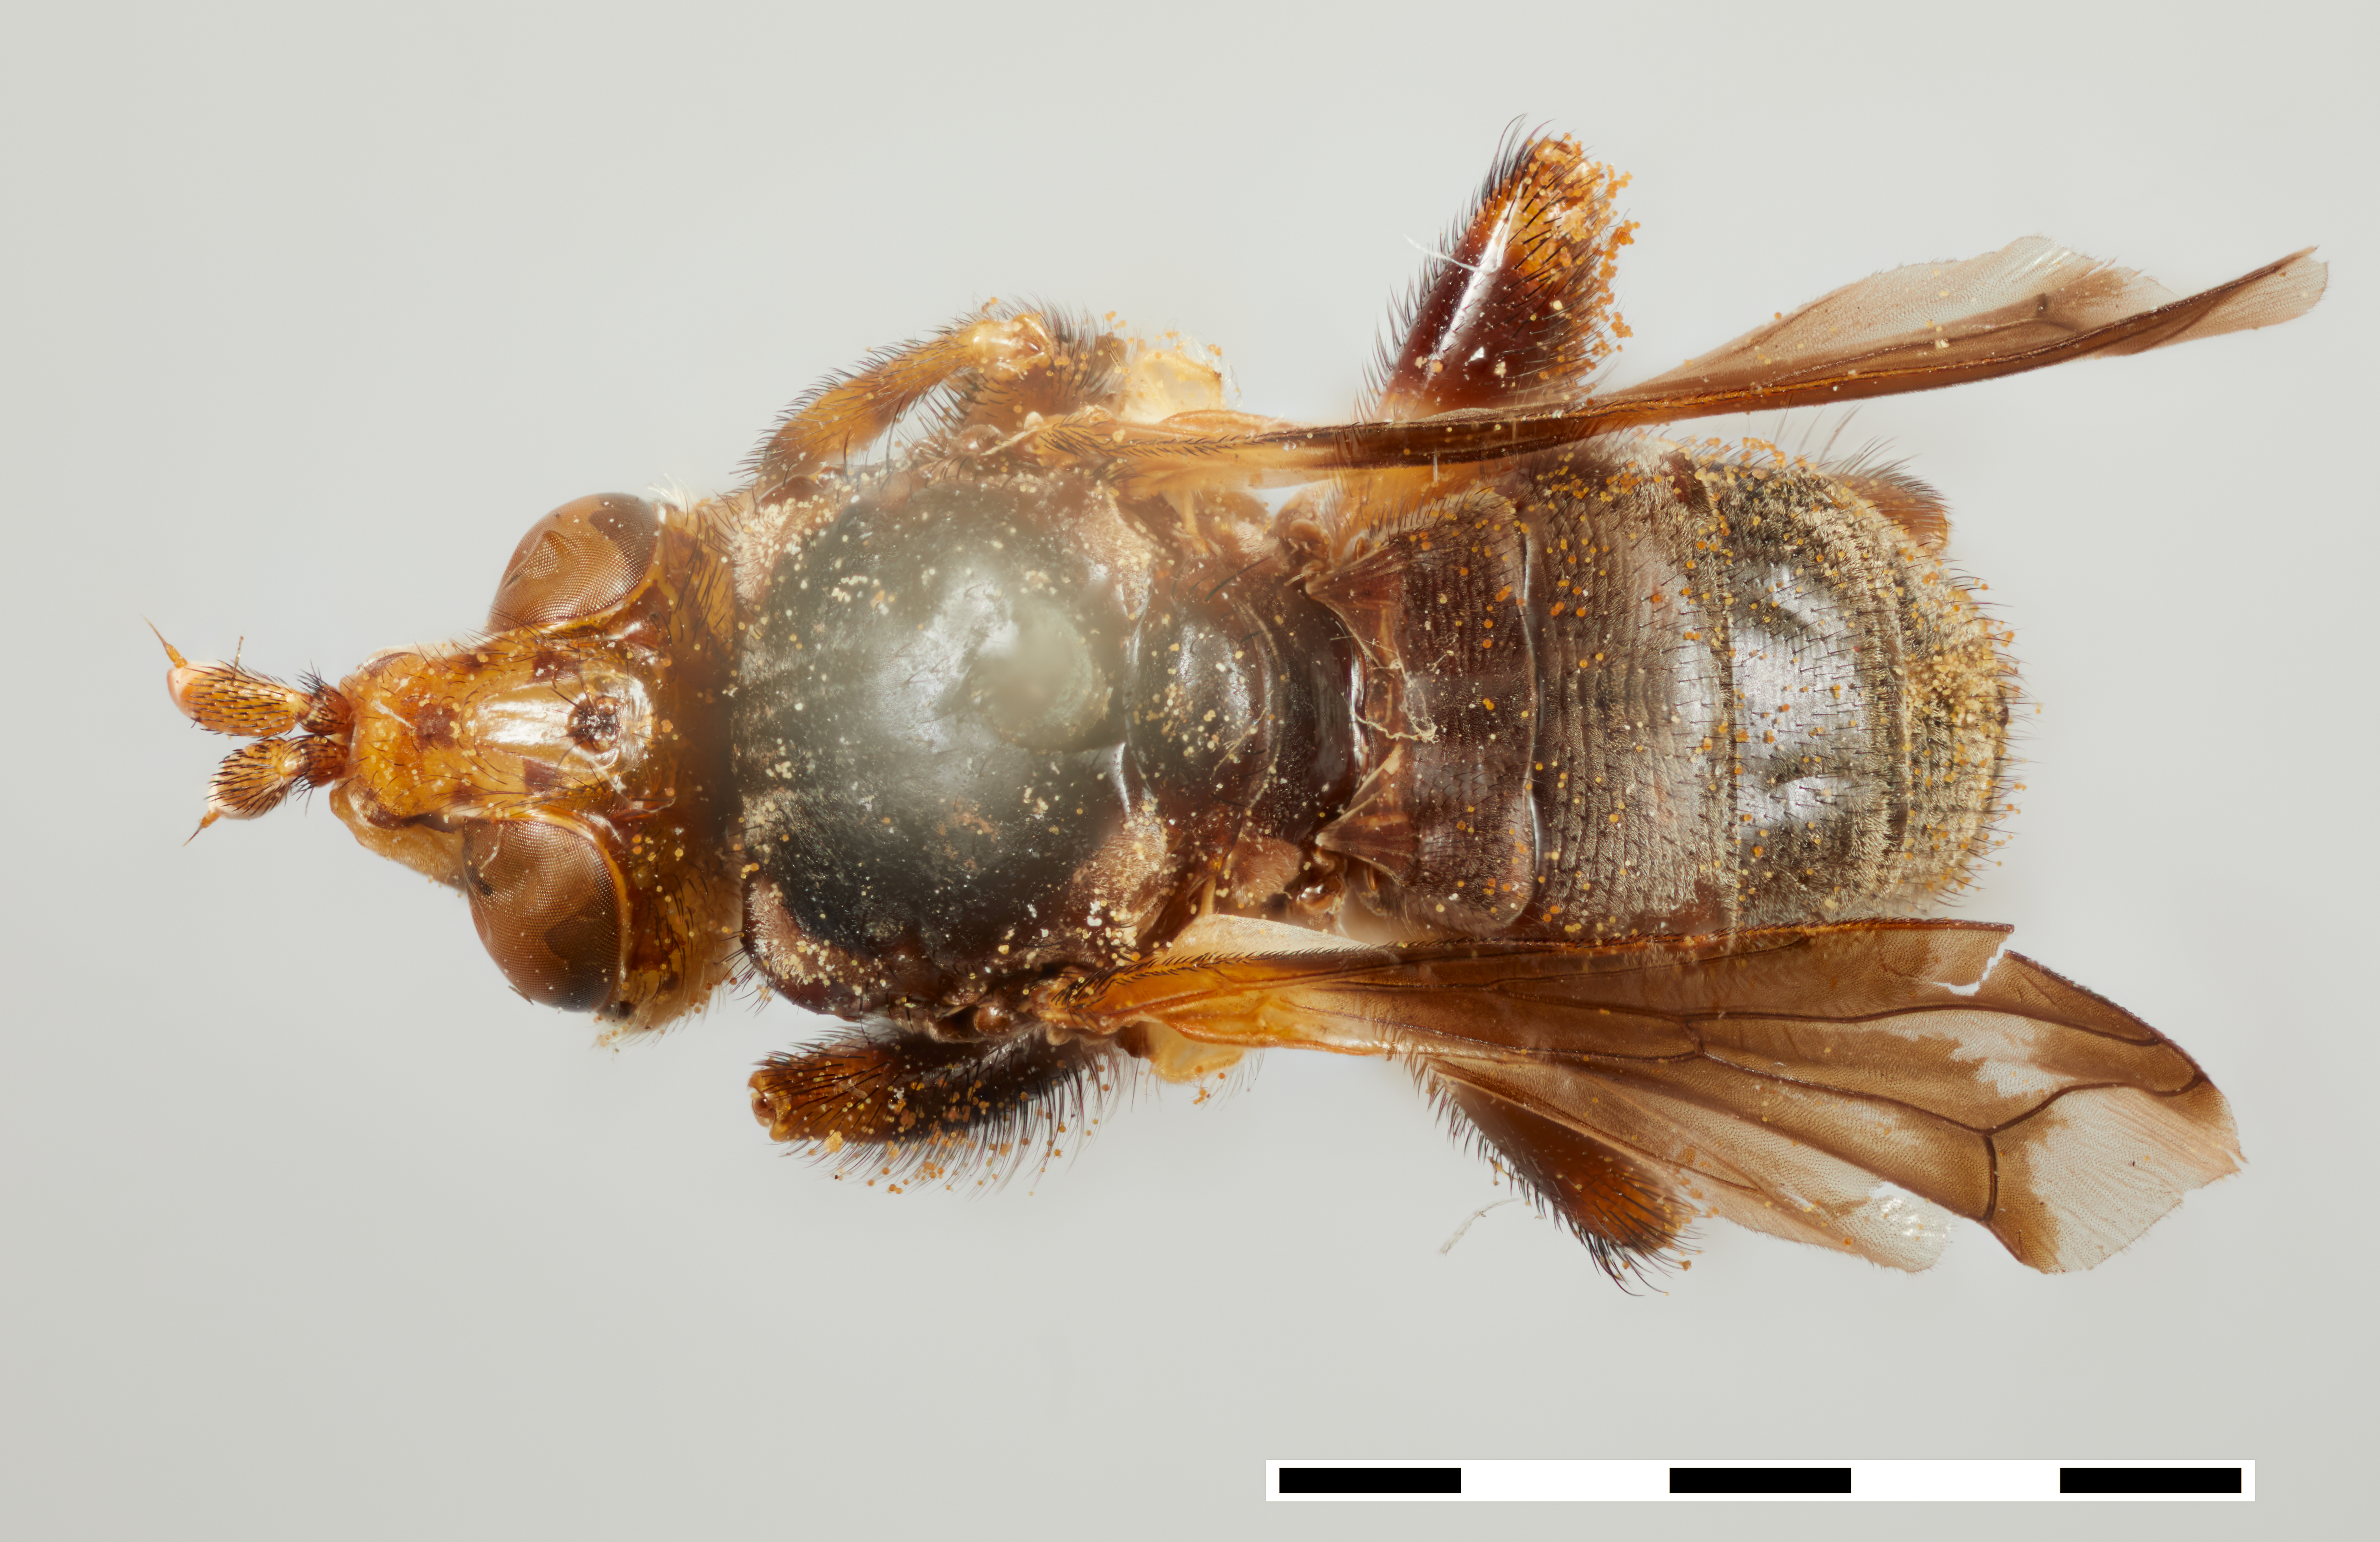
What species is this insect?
Myopa fenestrata
